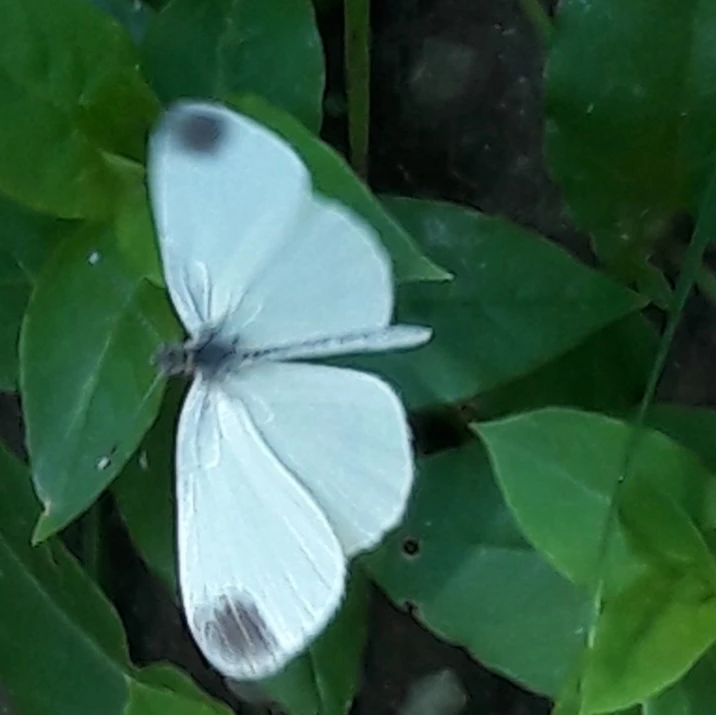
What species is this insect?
Leptidea sinapis/juvernica
